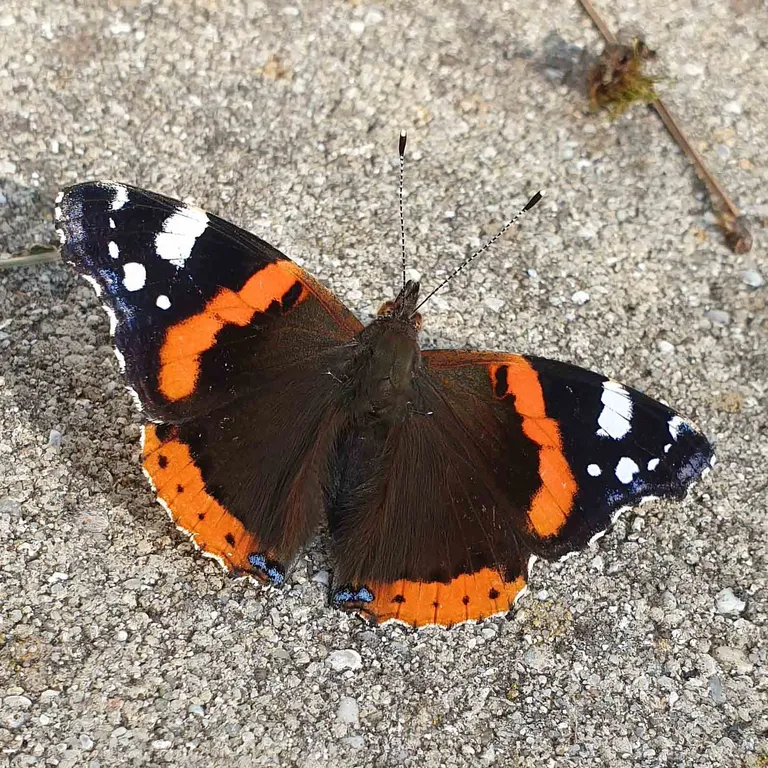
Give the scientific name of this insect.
Vanessa atalanta
